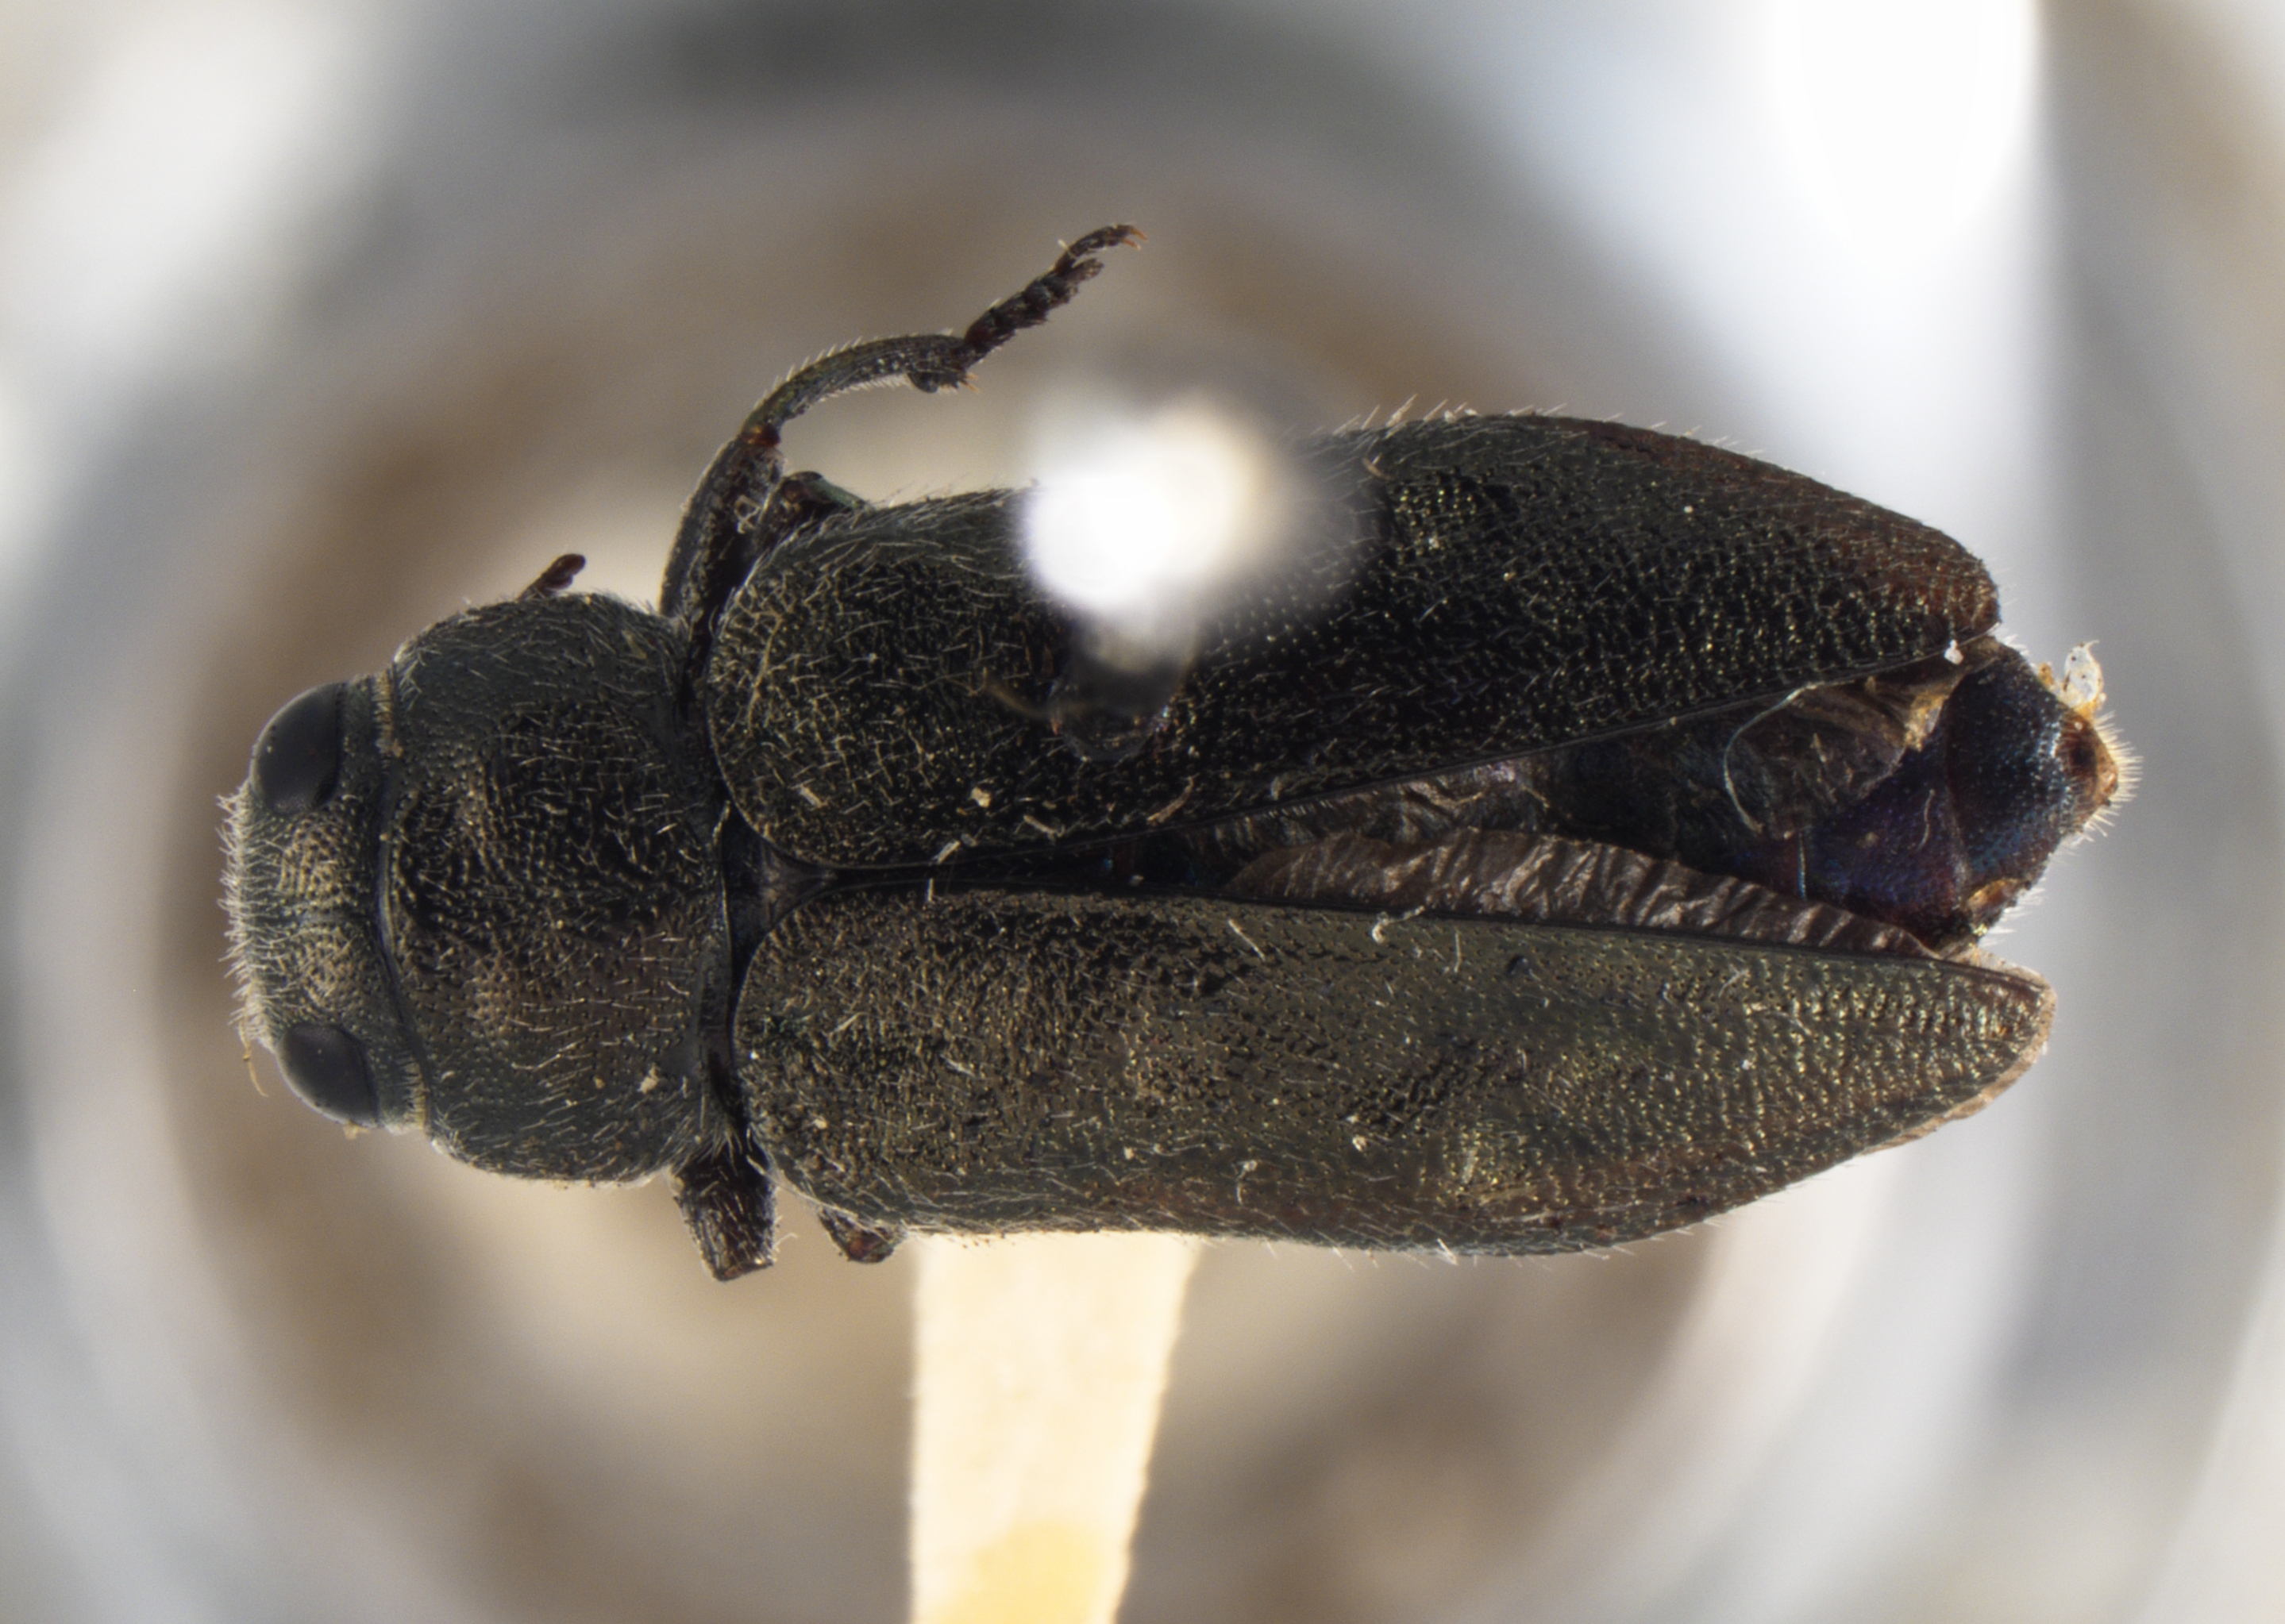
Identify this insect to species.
Chrysobothris fragariae
